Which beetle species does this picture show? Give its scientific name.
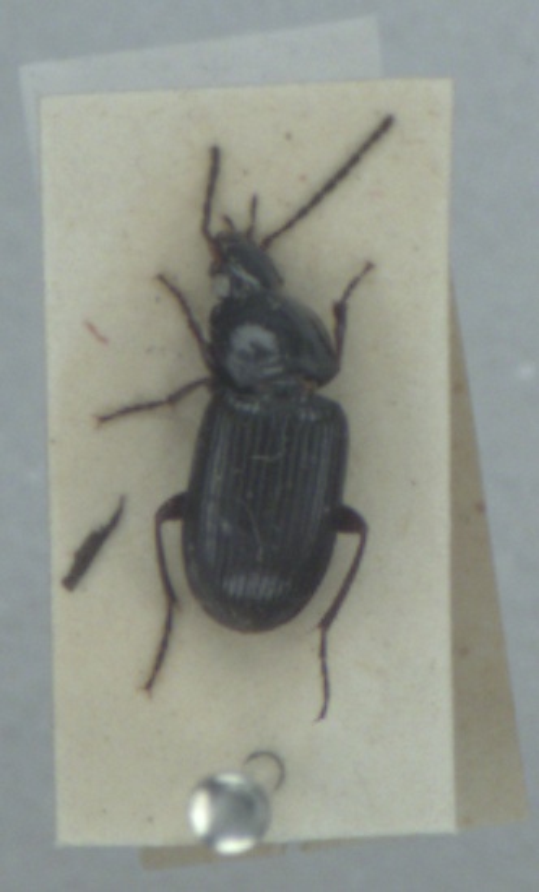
Pterostichus vernalis
